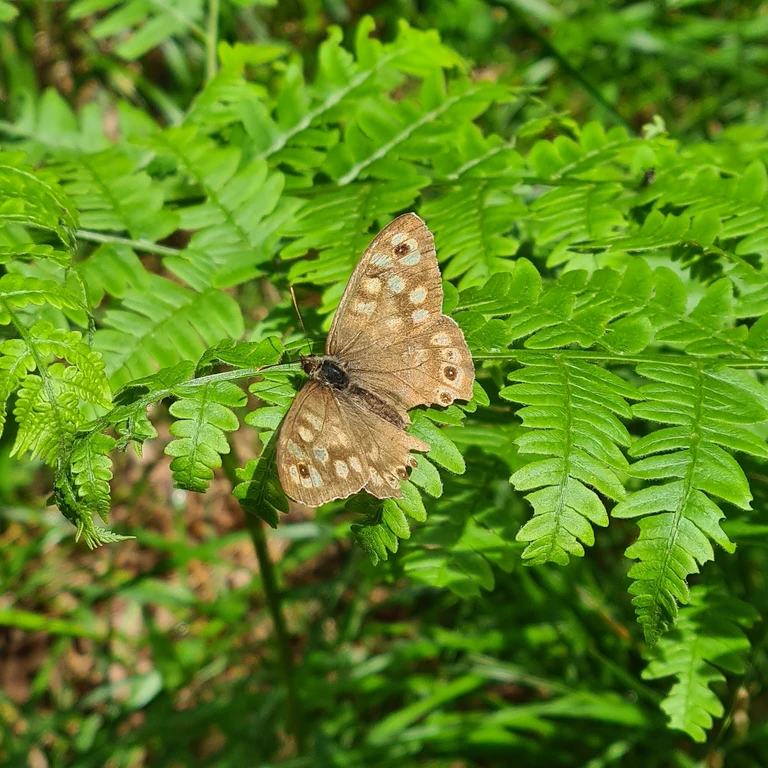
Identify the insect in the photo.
Pararge aegeria
